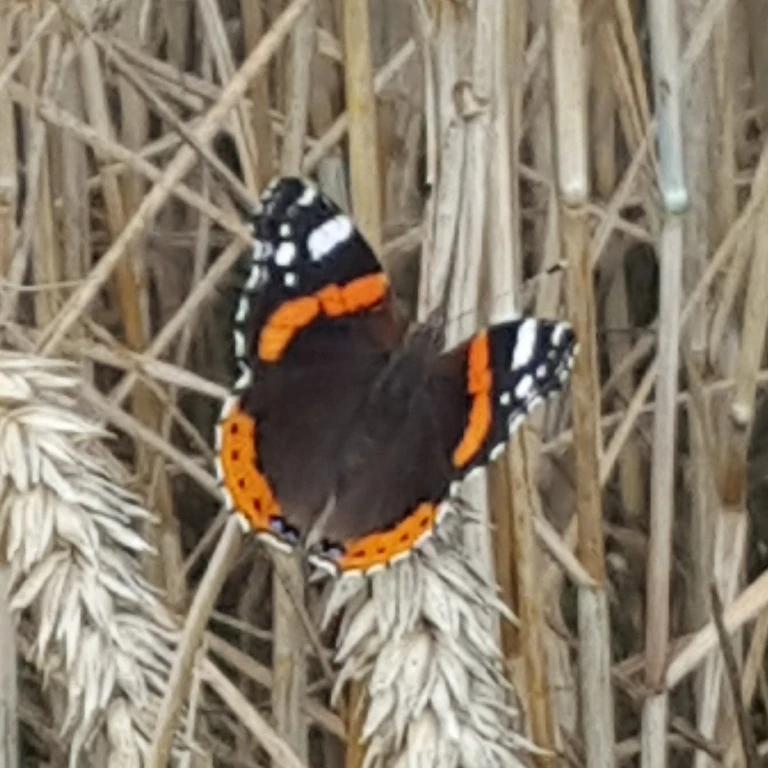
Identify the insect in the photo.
Vanessa atalanta
